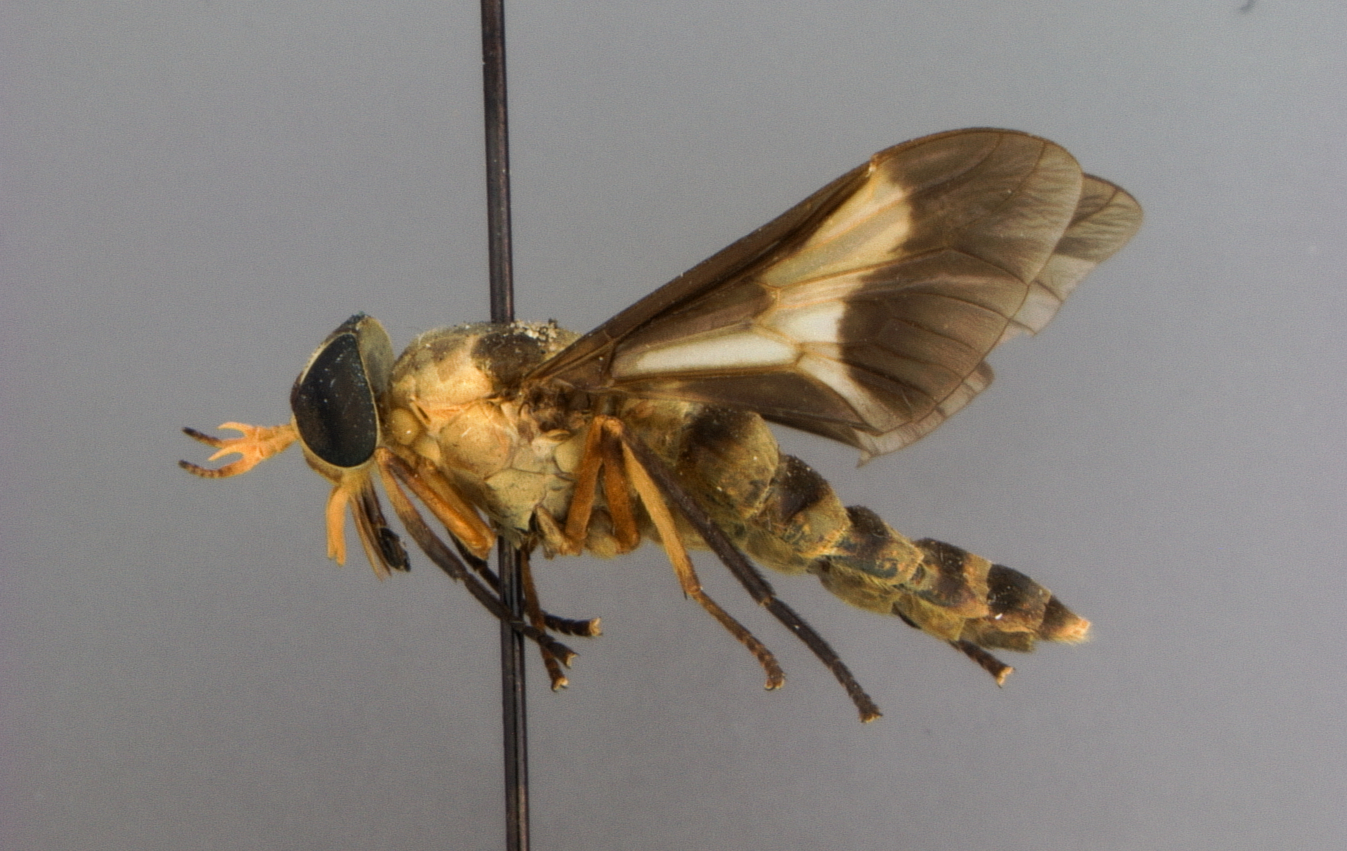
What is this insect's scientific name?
Dichelacera caloptera
